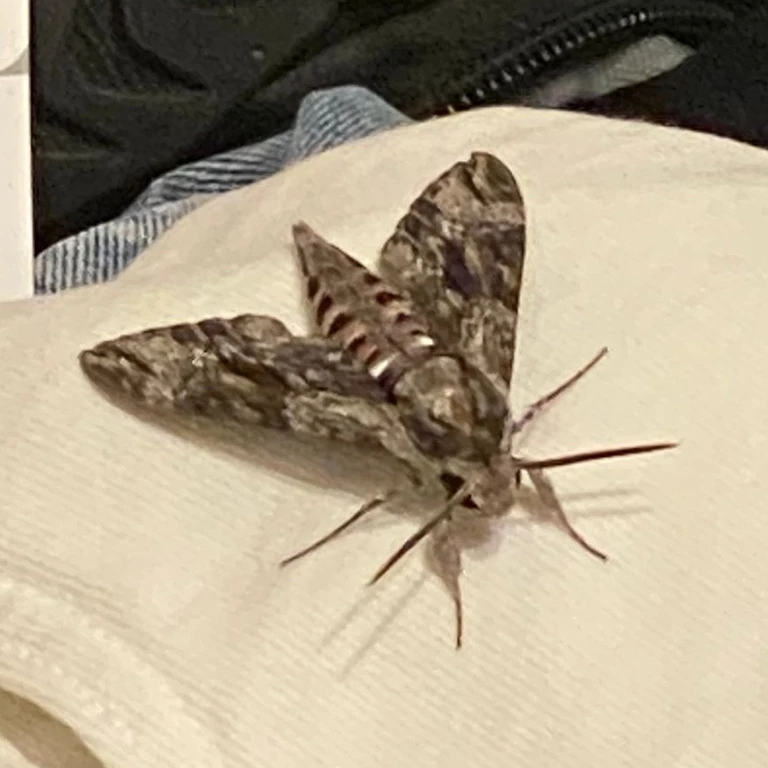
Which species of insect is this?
Agrius convolvuli
